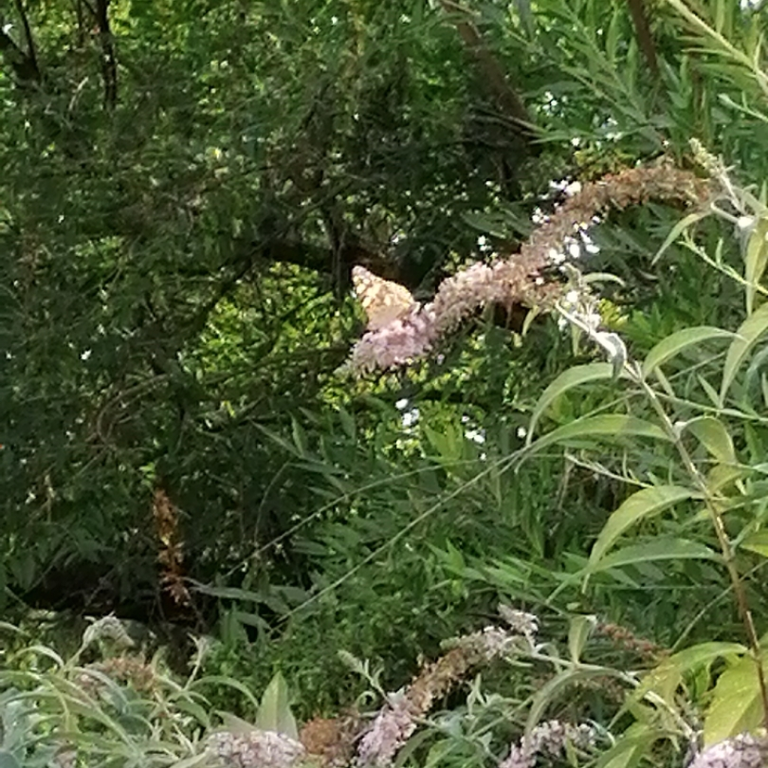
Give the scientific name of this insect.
Vanessa cardui
